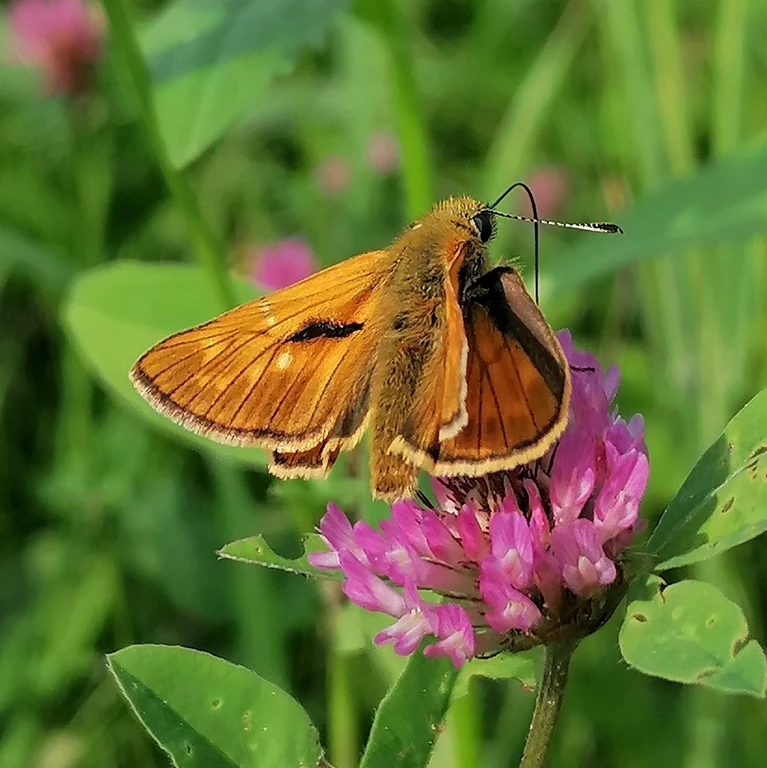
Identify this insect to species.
Ochlodes sylvanus (also Ochlodes venata)
